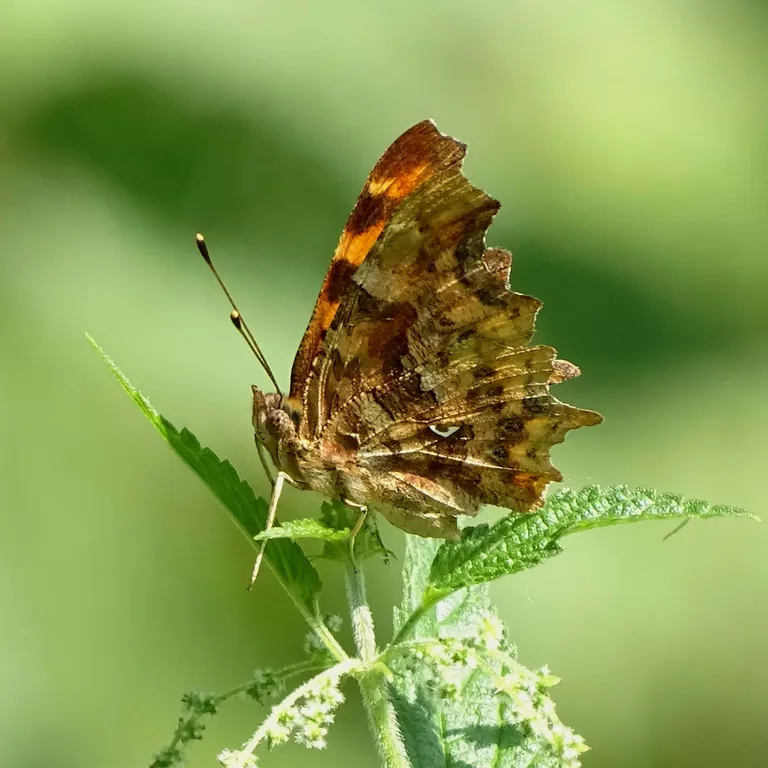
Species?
Polygonia c-album
